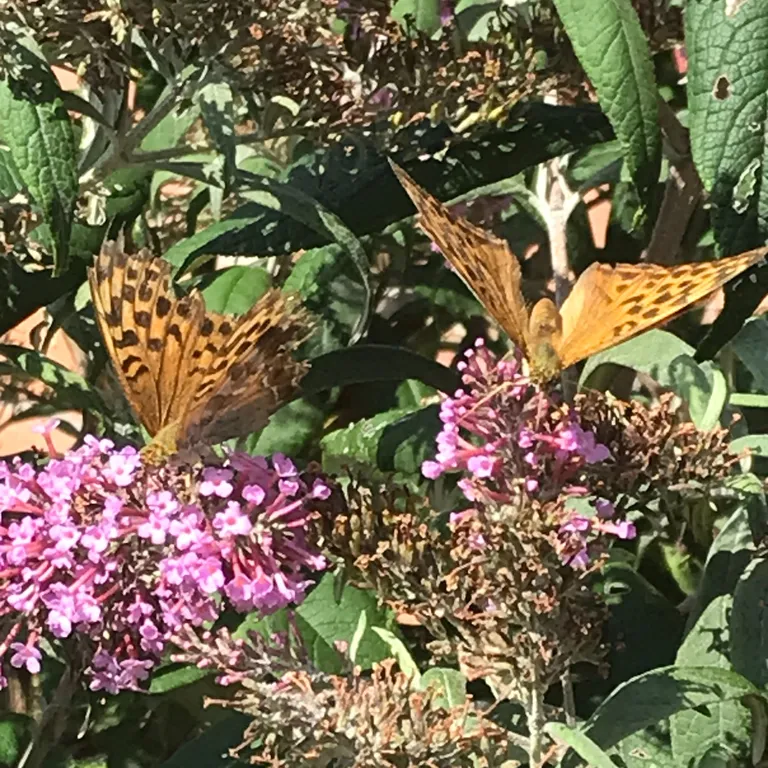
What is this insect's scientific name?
Argynnis paphia
